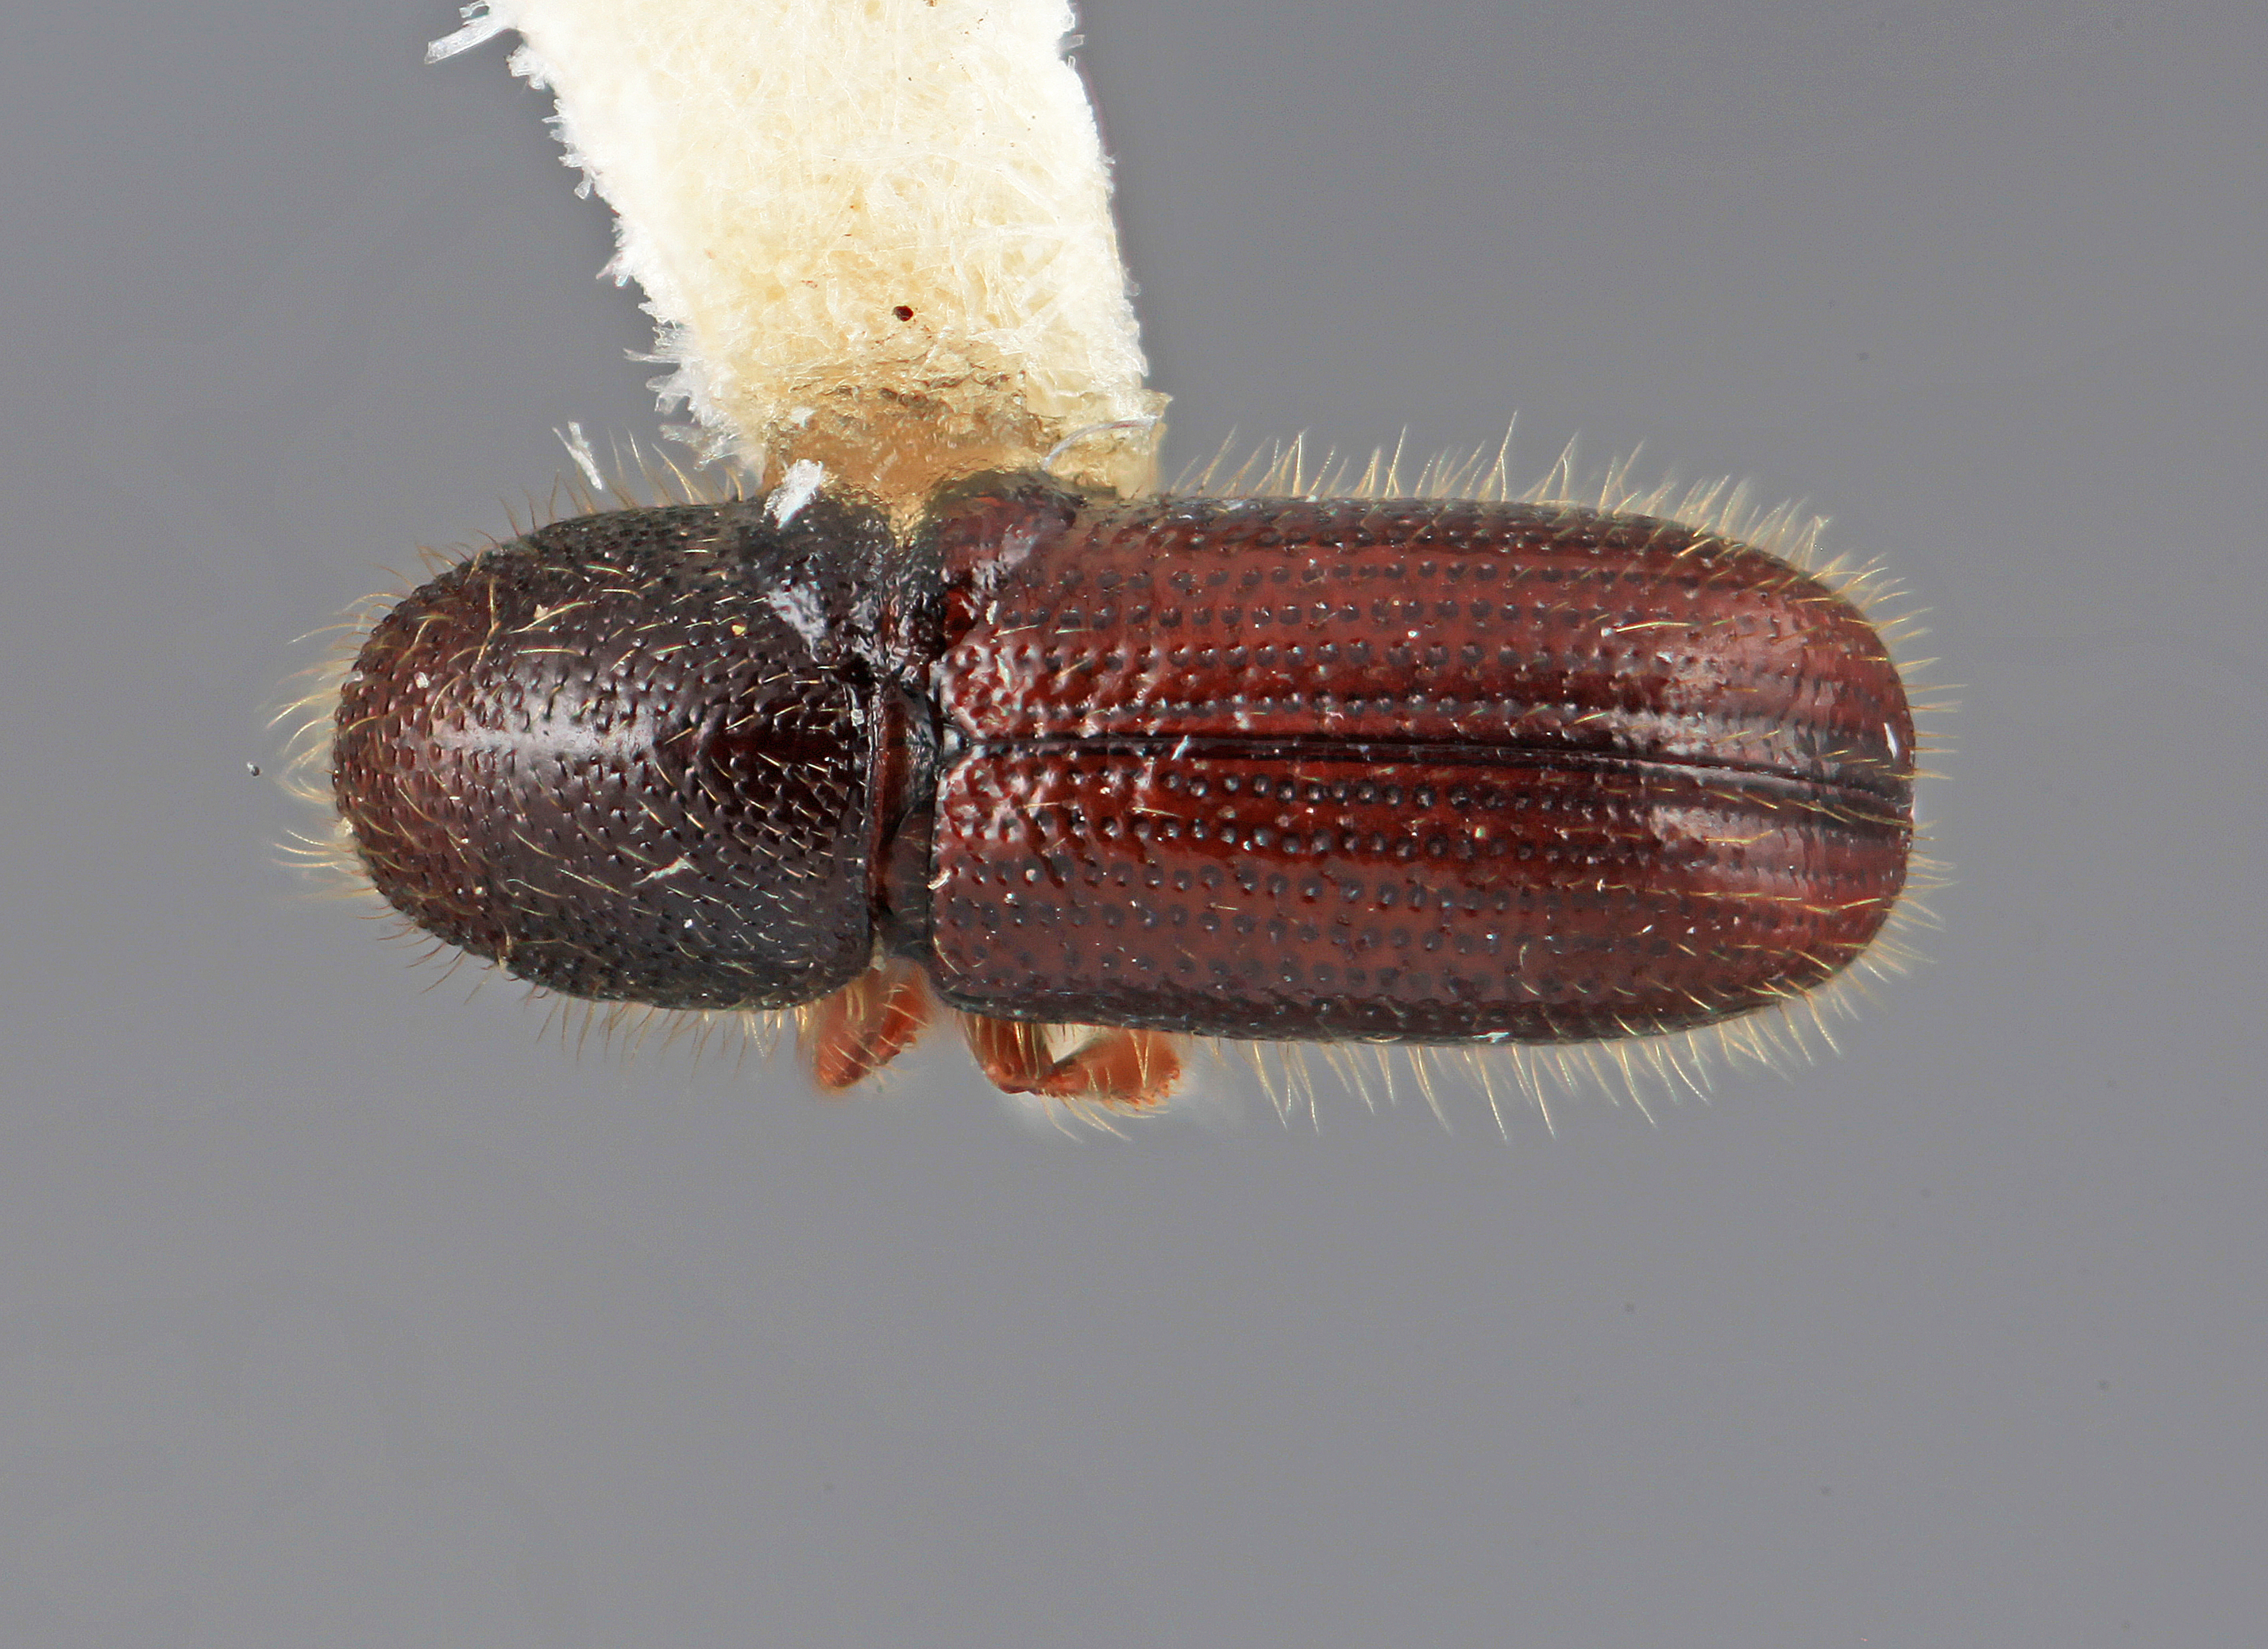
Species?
Dendrocranulus limbellus
